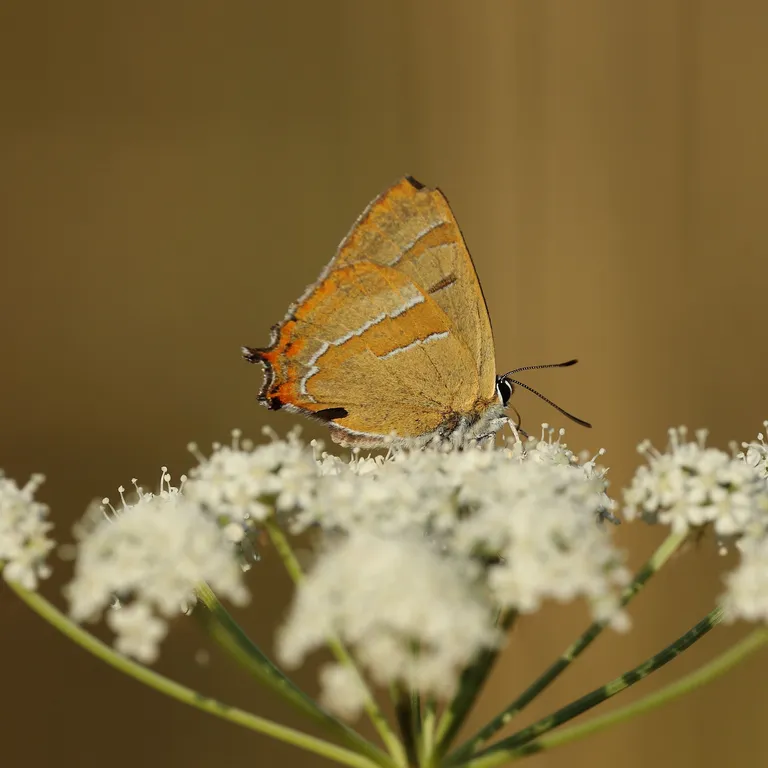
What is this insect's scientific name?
Thecla betulae
